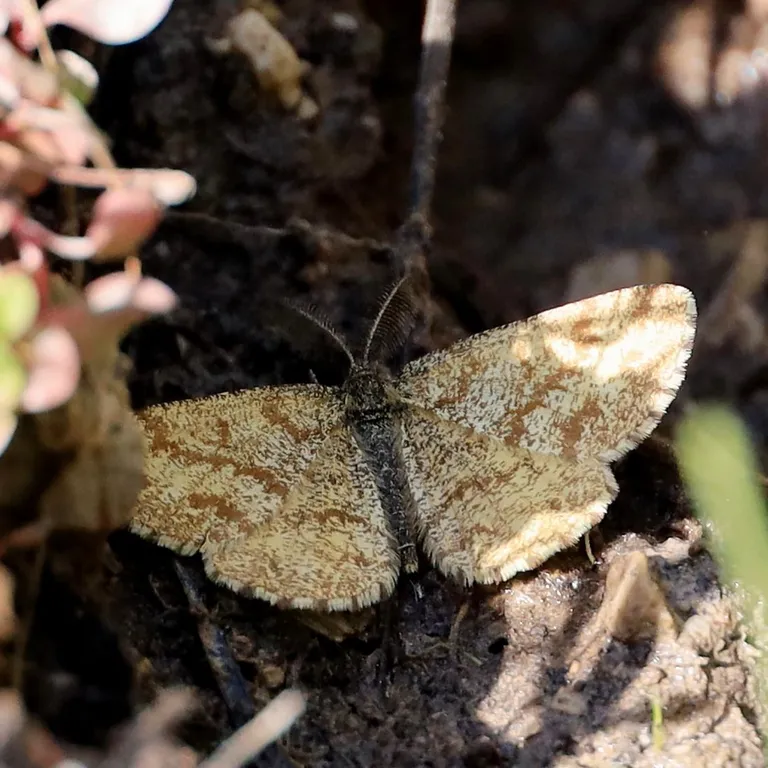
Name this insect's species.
Ematurga atomaria
